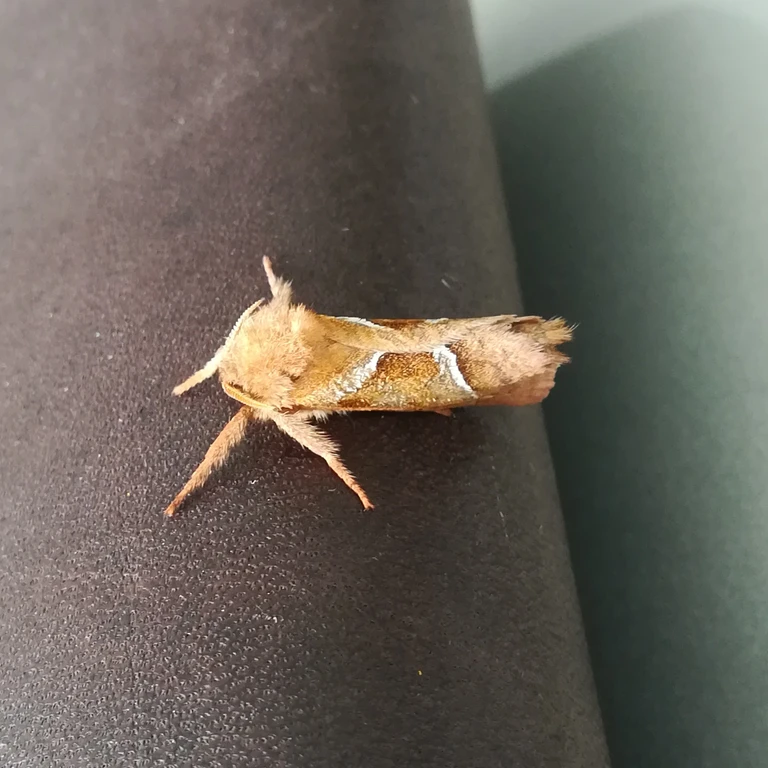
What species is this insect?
Triodia sylvina
